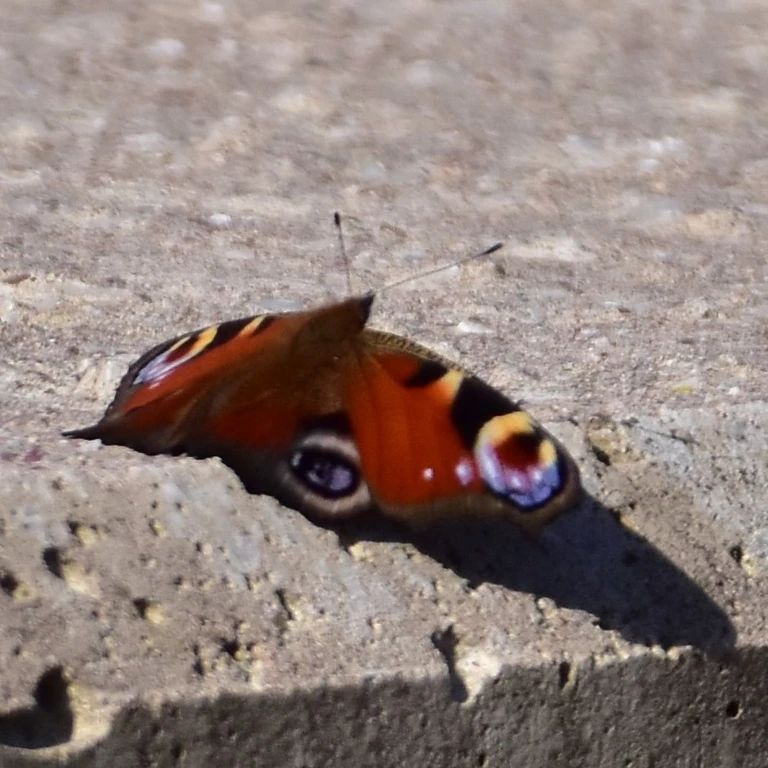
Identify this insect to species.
Aglais io
